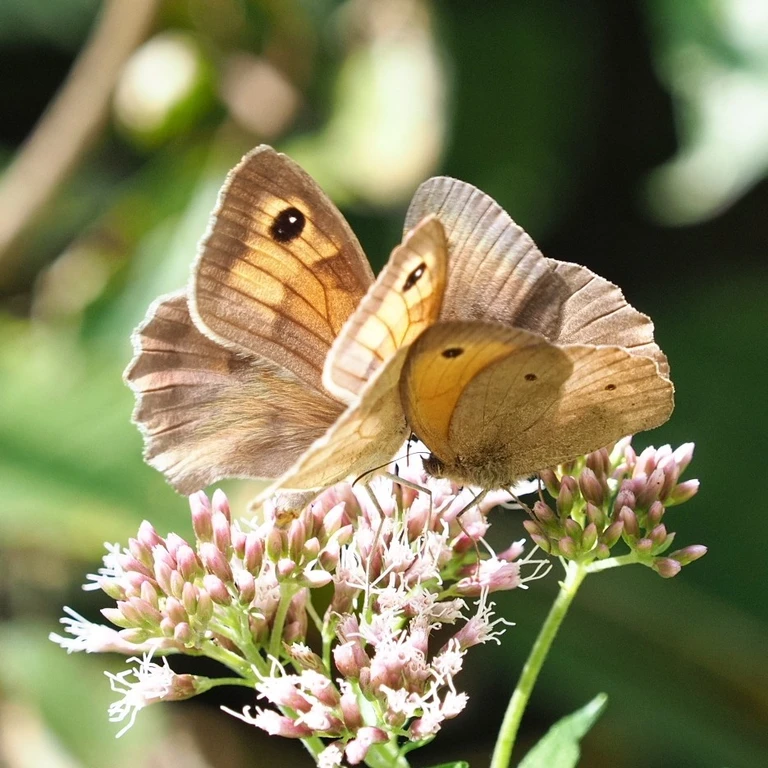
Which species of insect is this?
Maniola jurtina
